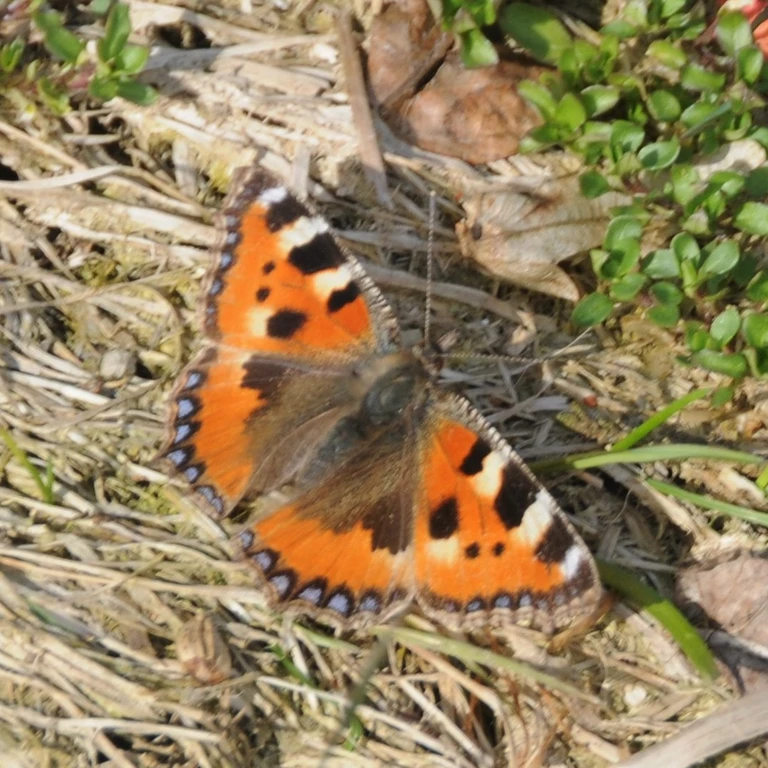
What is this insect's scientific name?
Aglais urticae
